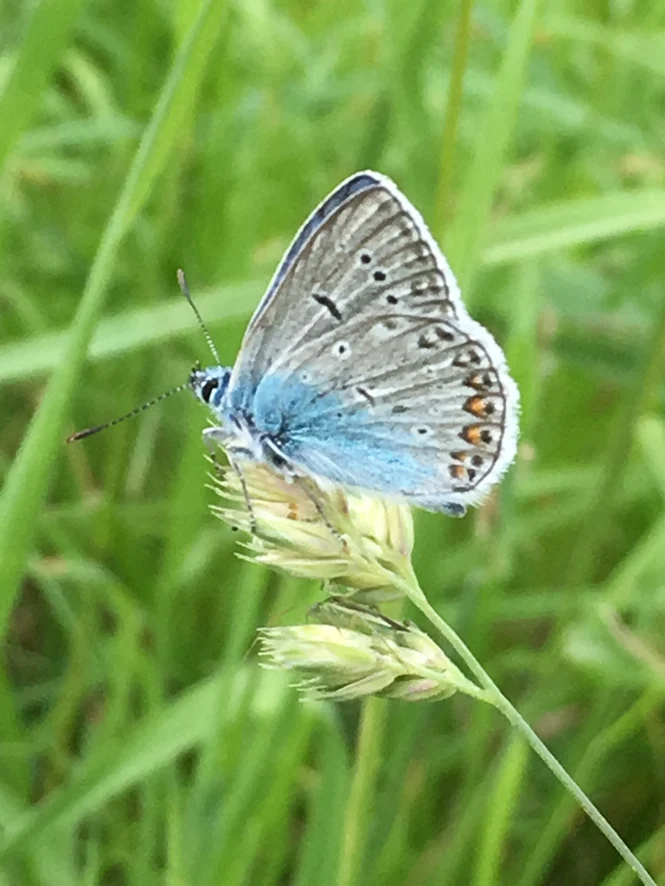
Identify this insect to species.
Polyommatus amandus (also Plebejus amanda)
